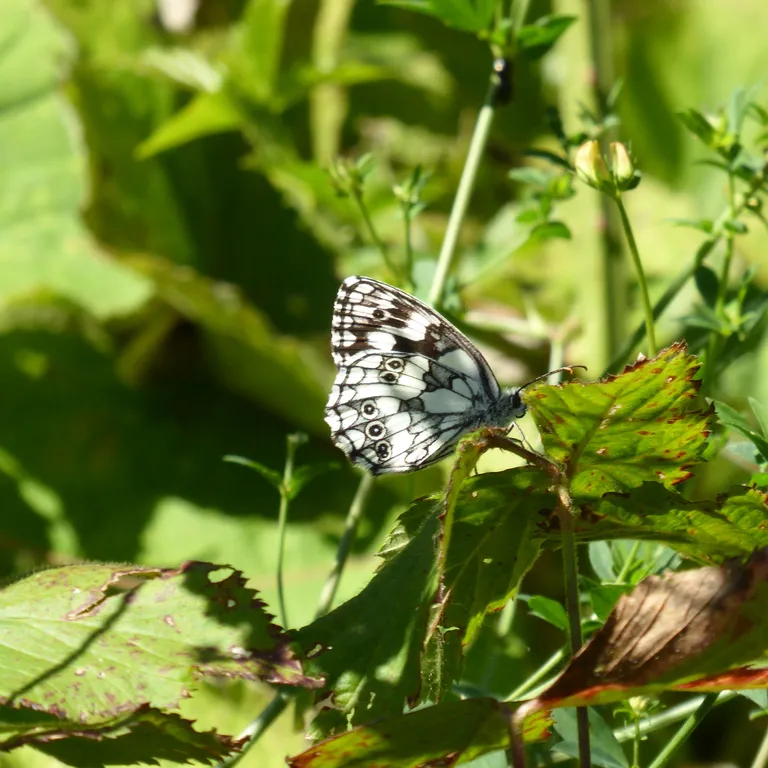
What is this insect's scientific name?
Melanargia galathea
